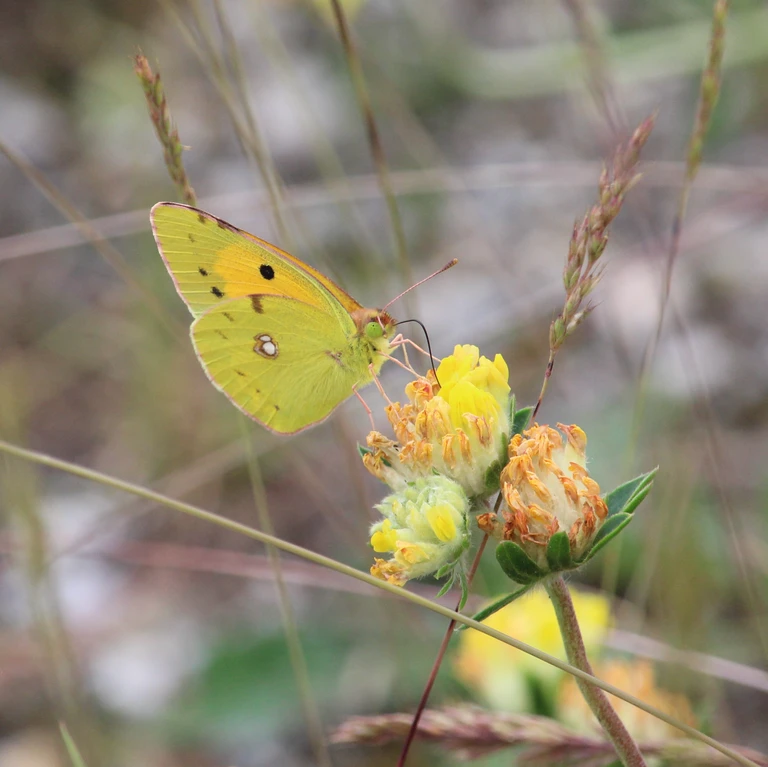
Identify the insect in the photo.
Colias croceus
